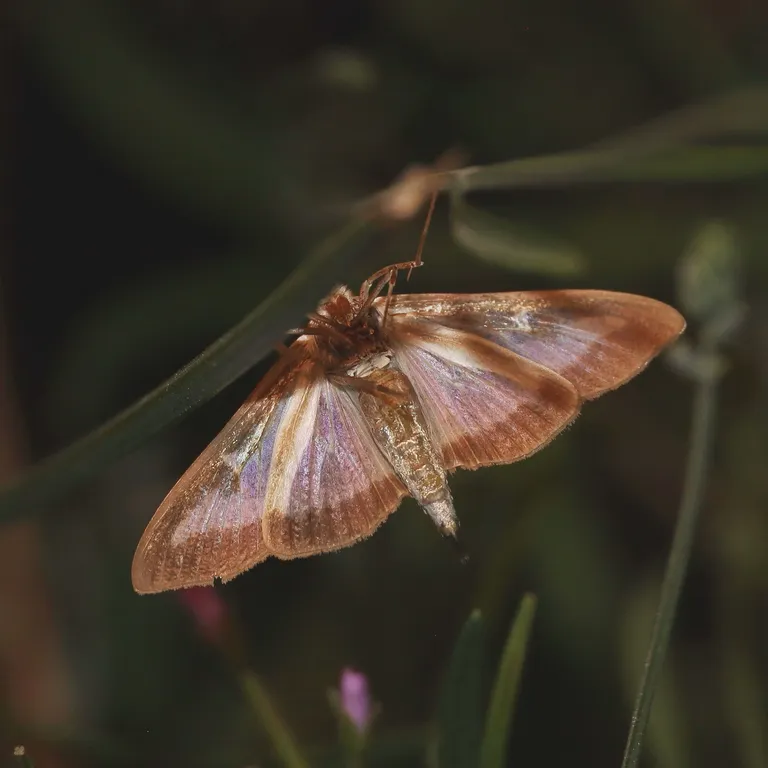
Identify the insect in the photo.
Cydalima perspectalis
